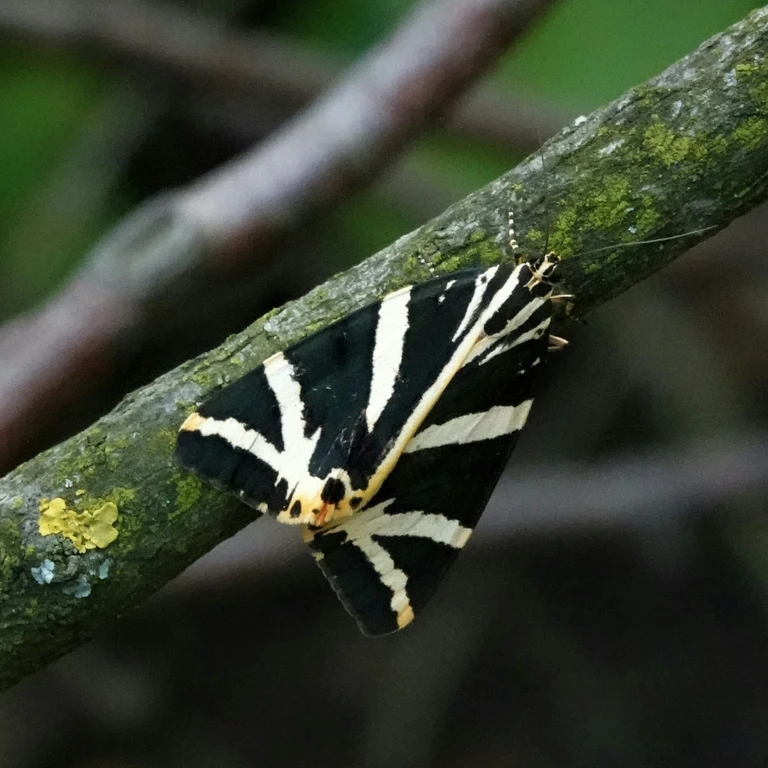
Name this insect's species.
Euplagia quadripunctaria
